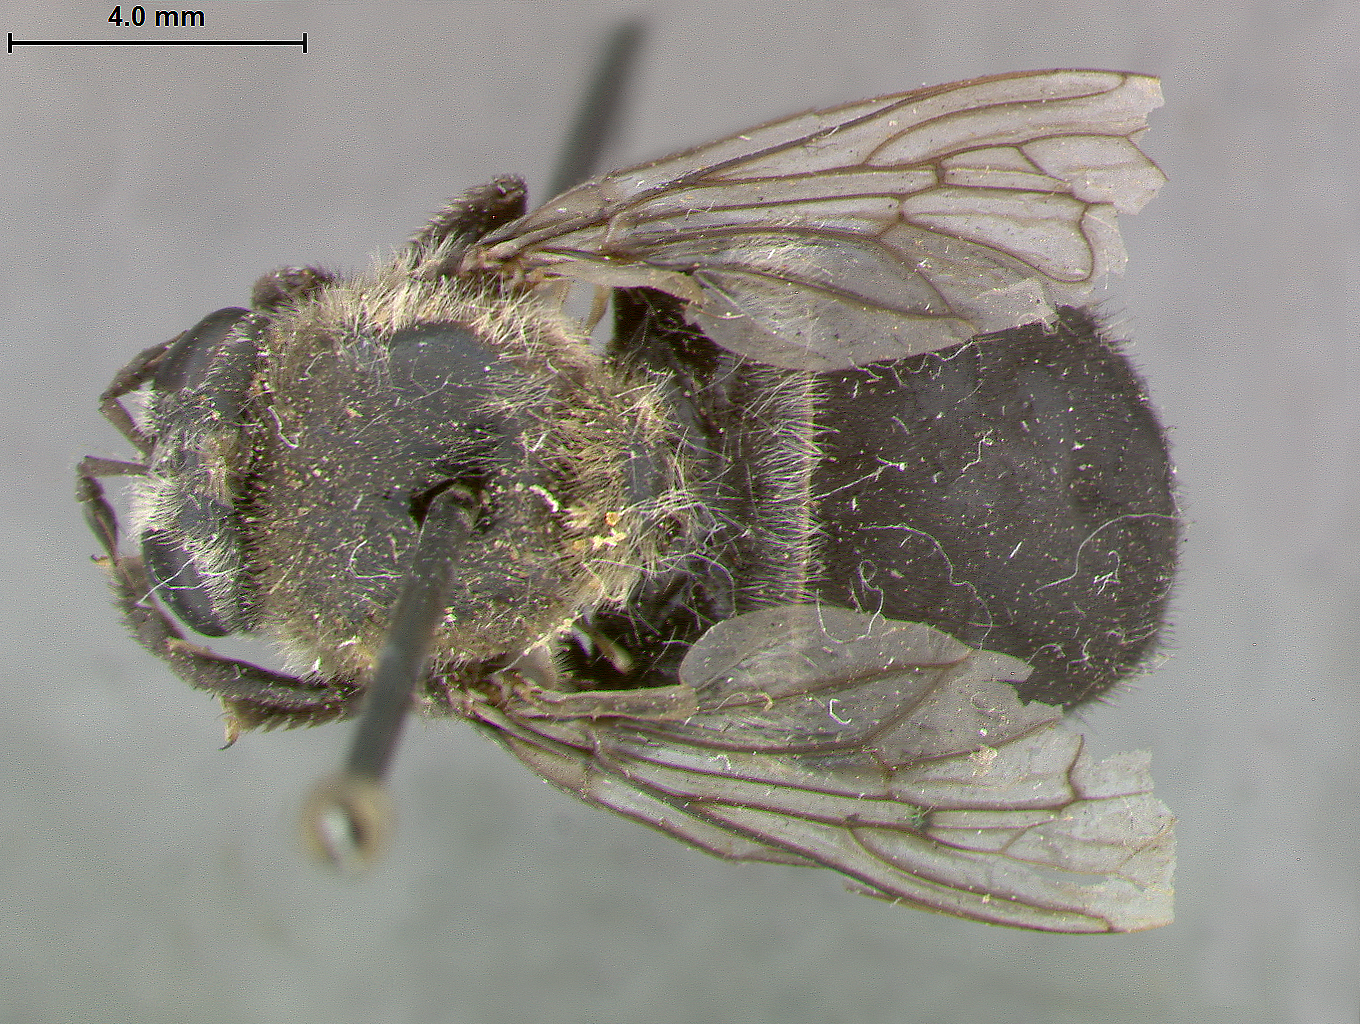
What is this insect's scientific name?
Microdon similis
